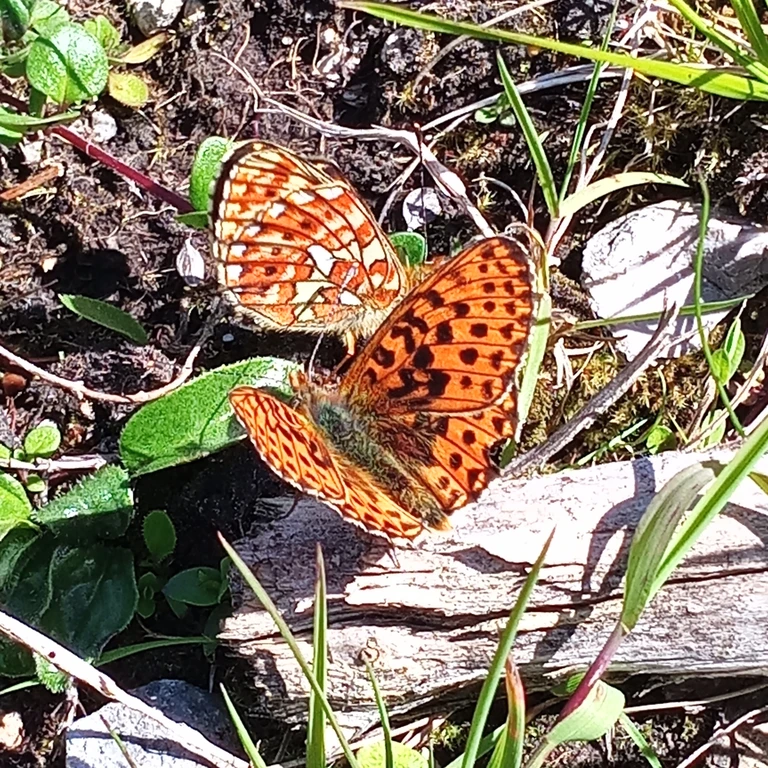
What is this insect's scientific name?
Boloria euphrosyne (also Clossiana euphrosyne)
